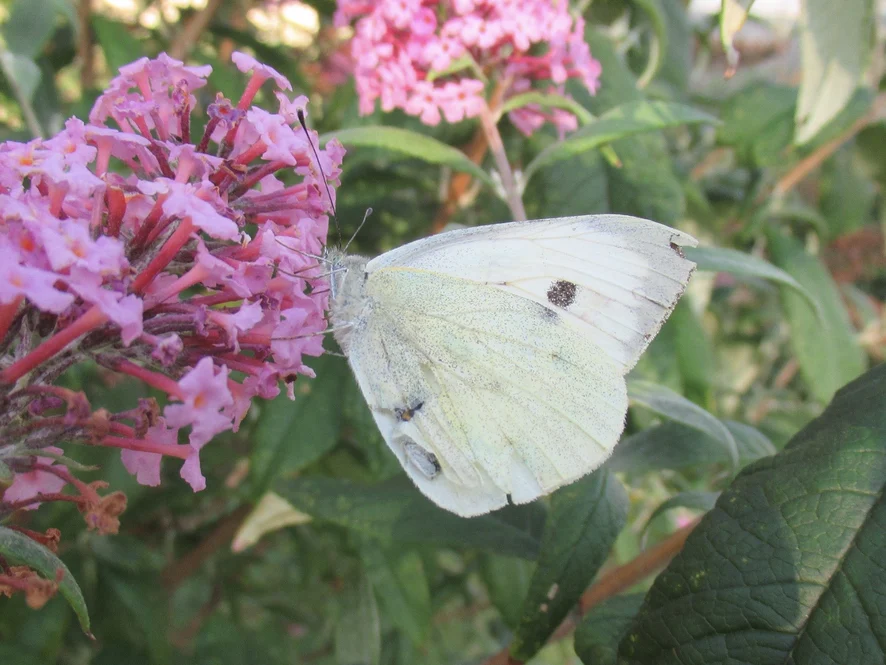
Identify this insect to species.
Pieris brassicae
